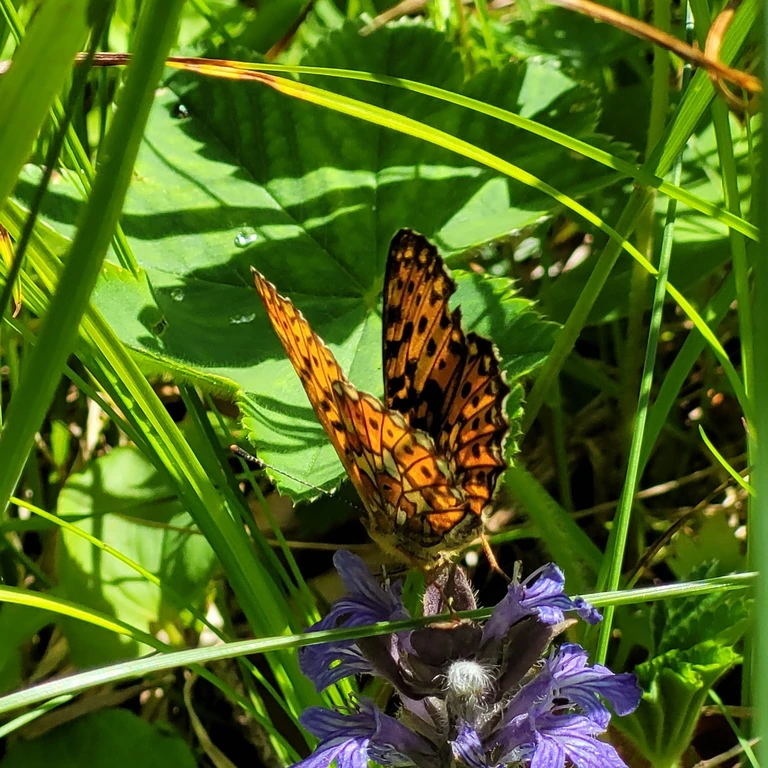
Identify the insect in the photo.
Boloria euphrosyne (also Clossiana euphrosyne)
